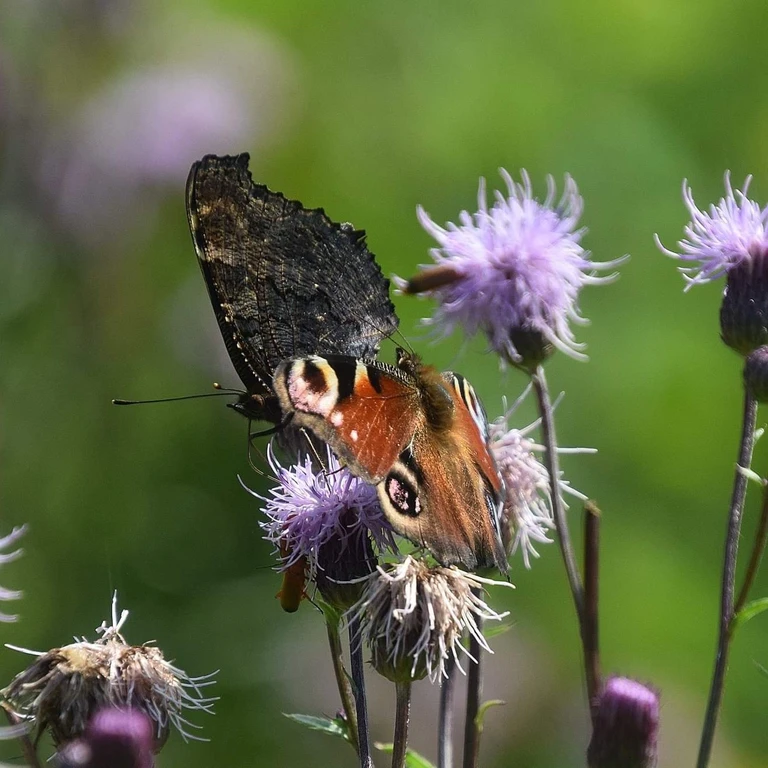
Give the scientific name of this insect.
Aglais io
